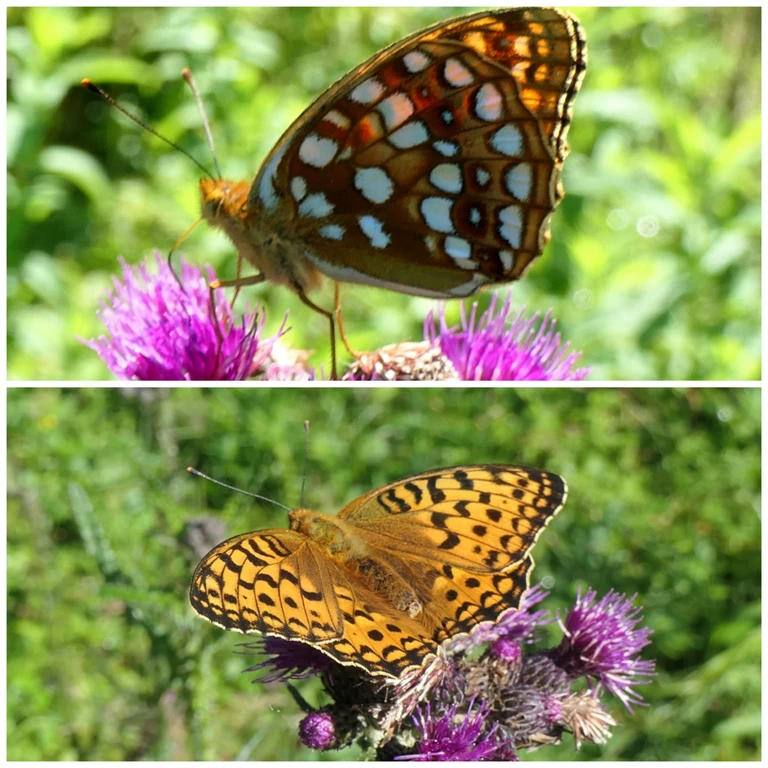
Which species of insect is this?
Fabriciana adippe
